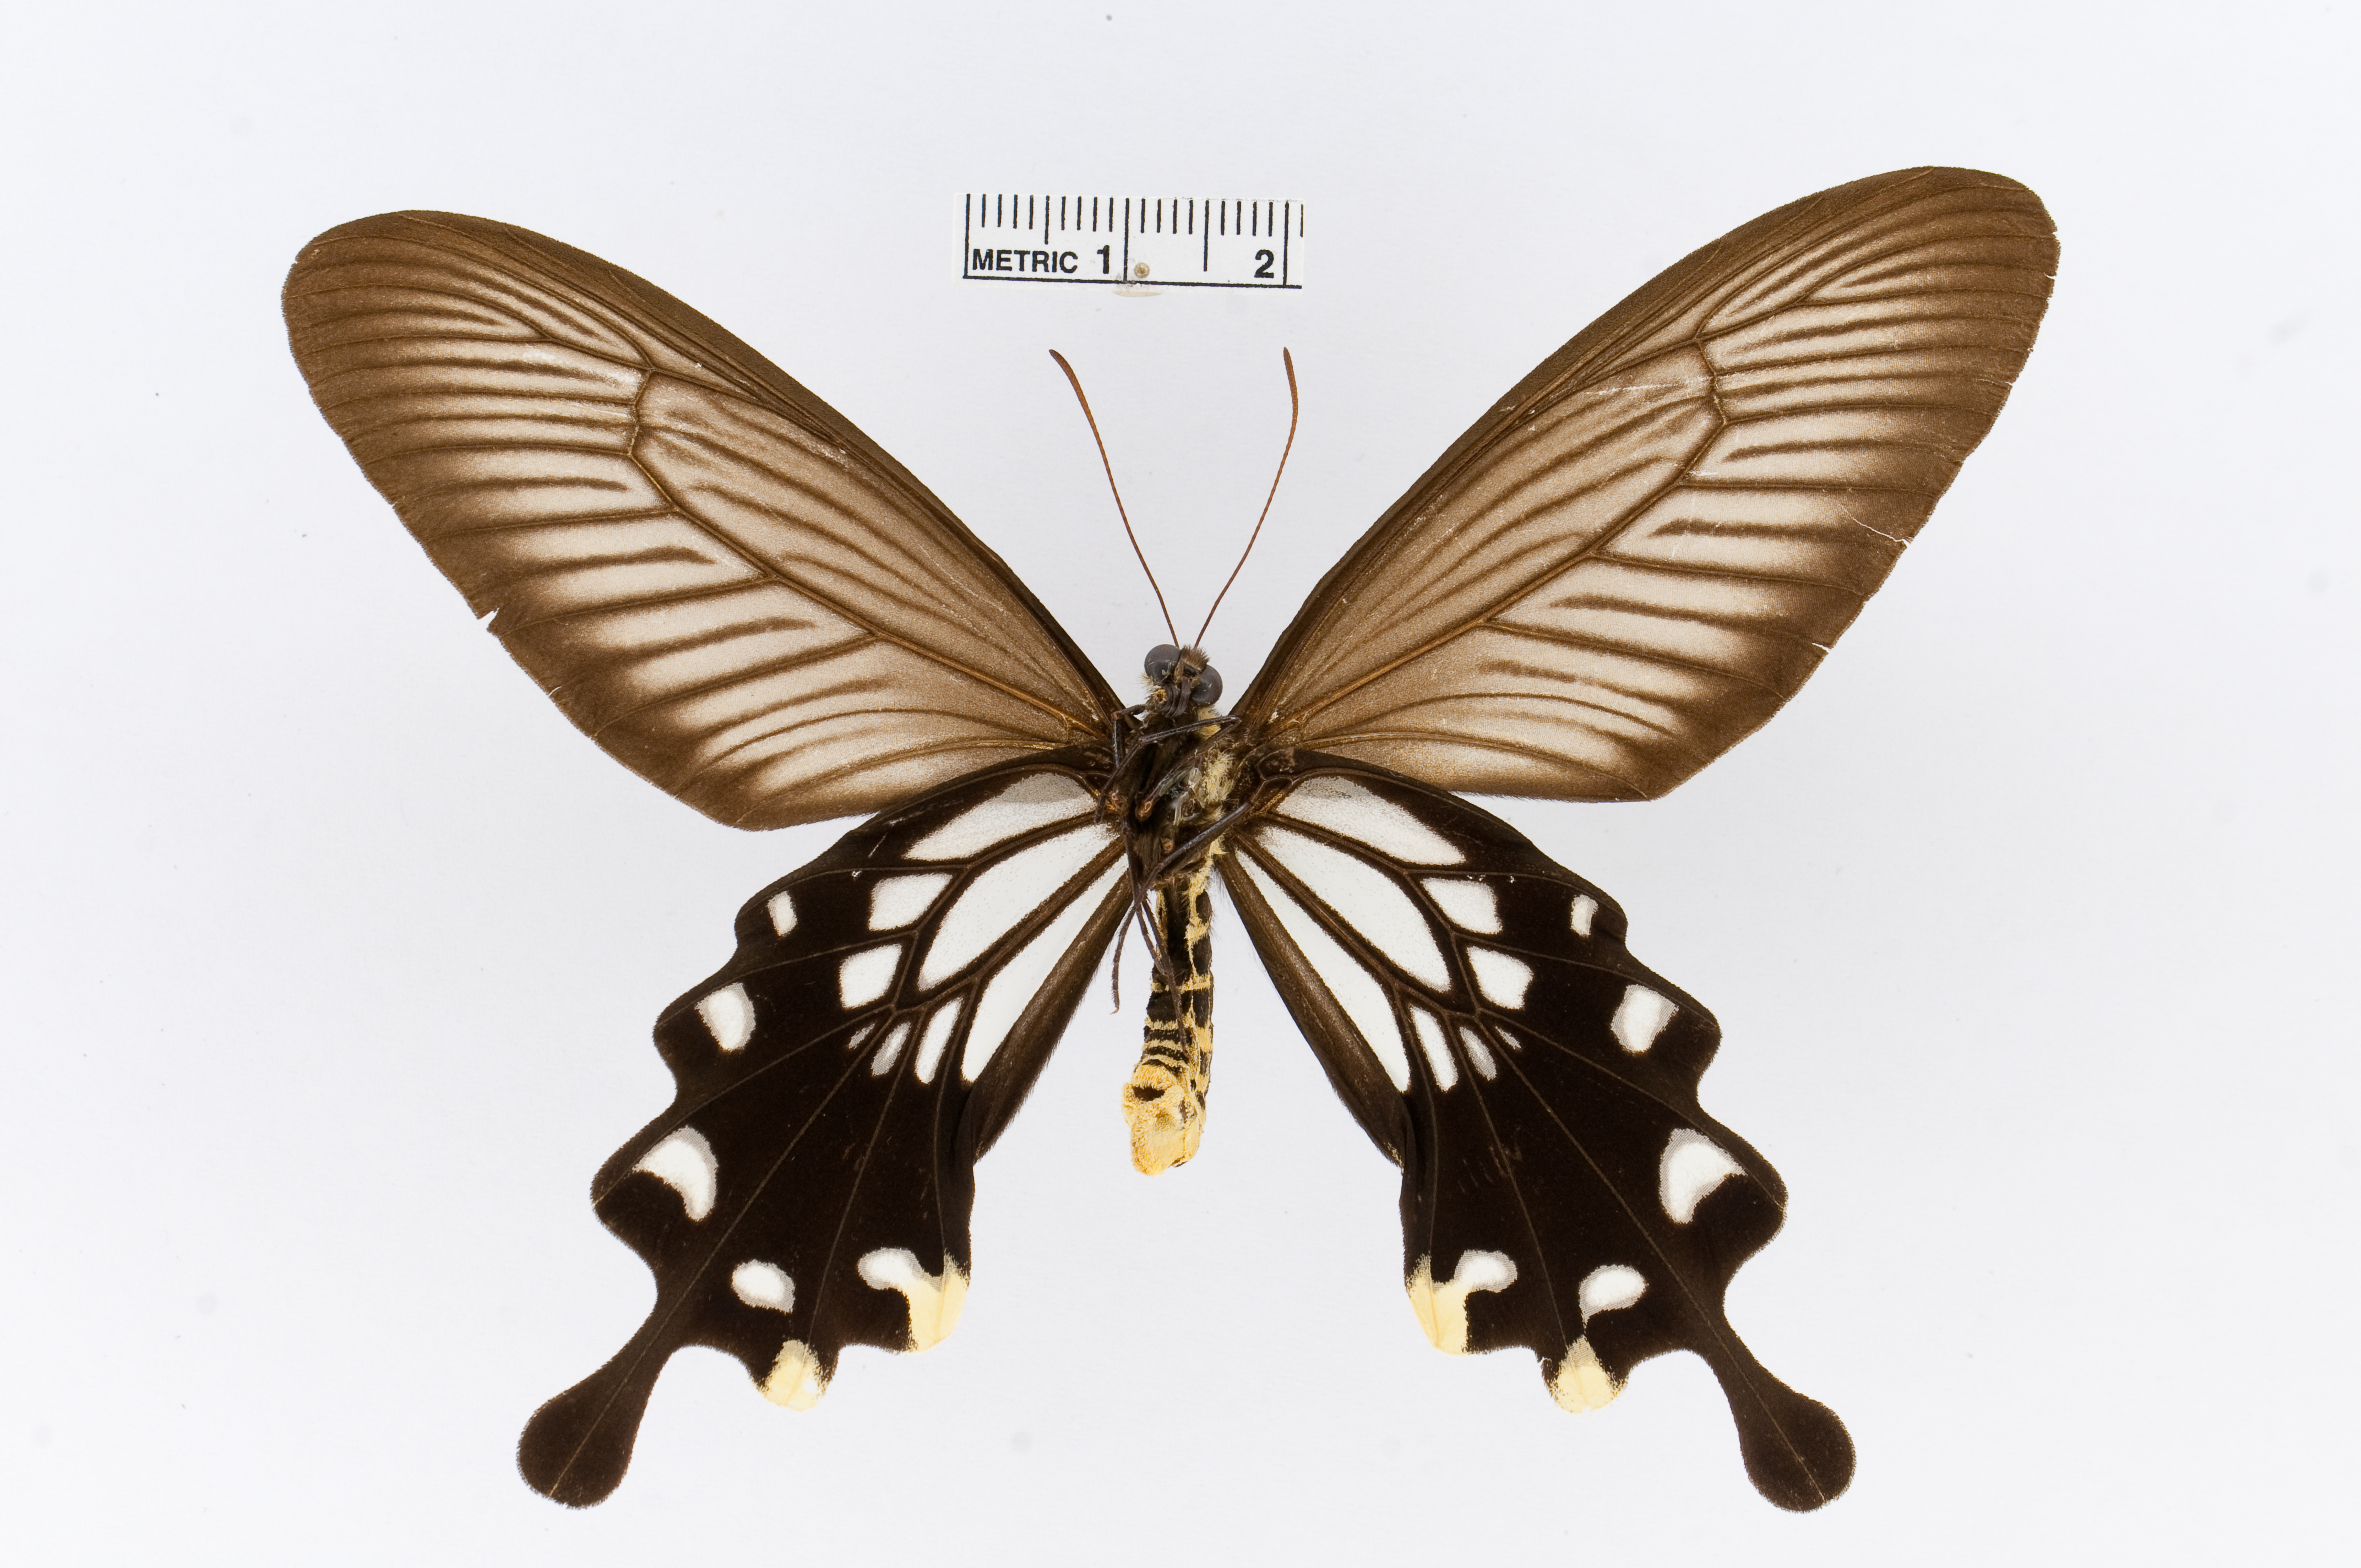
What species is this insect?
Losaria coon
